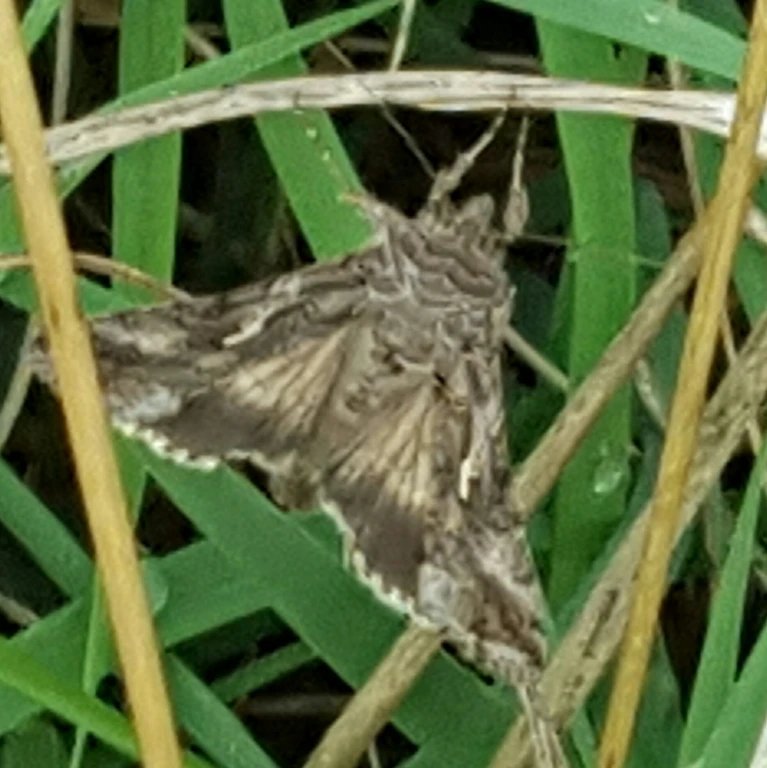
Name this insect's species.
Autographa gamma
